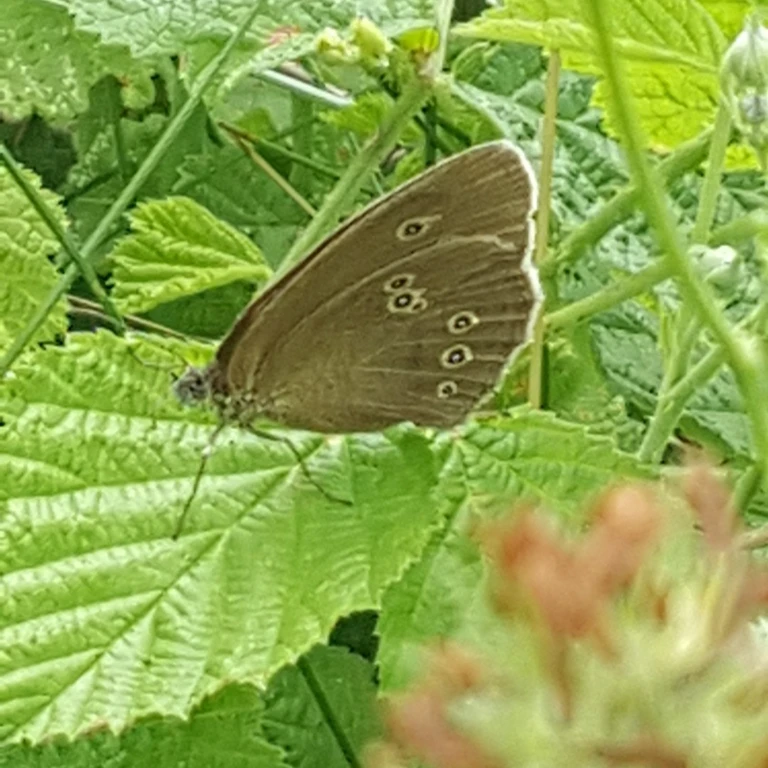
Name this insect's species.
Aphantopus hyperantus
